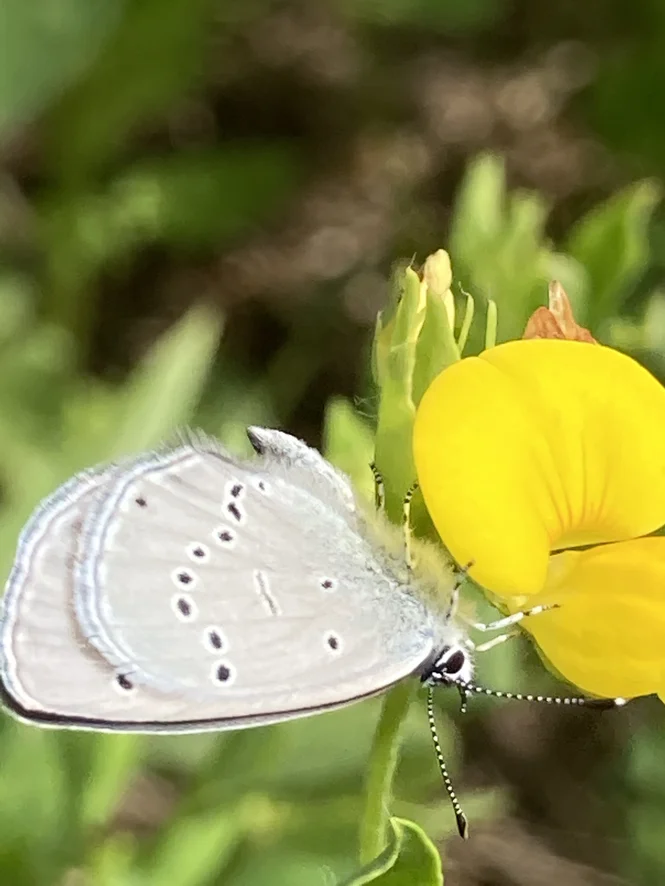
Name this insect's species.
Cupido minimus
